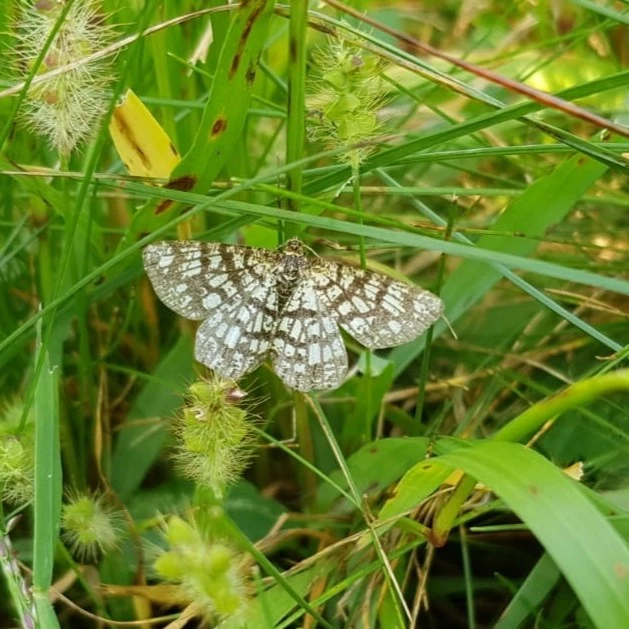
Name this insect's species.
Chiasmia clathrata
